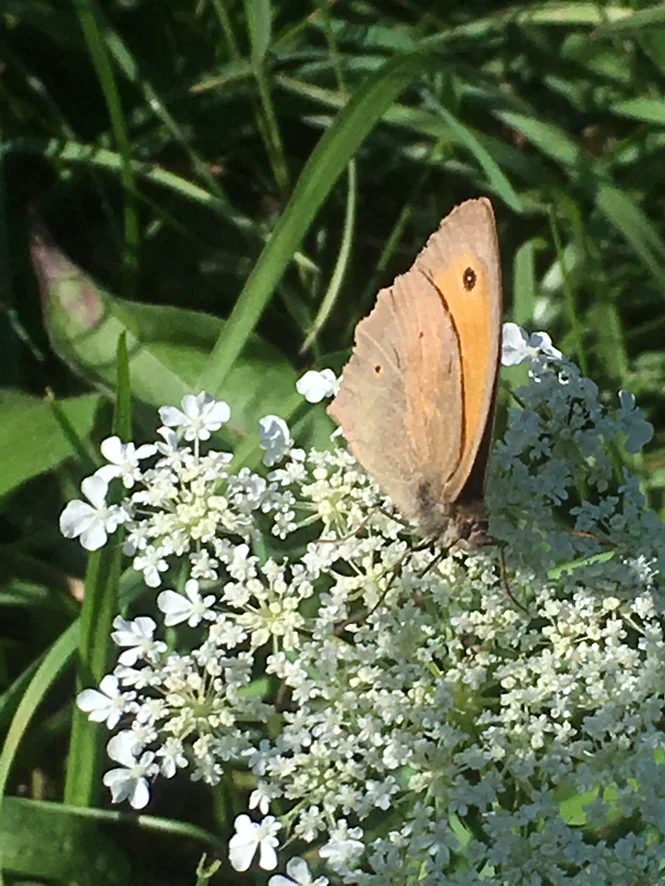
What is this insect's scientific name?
Maniola jurtina
